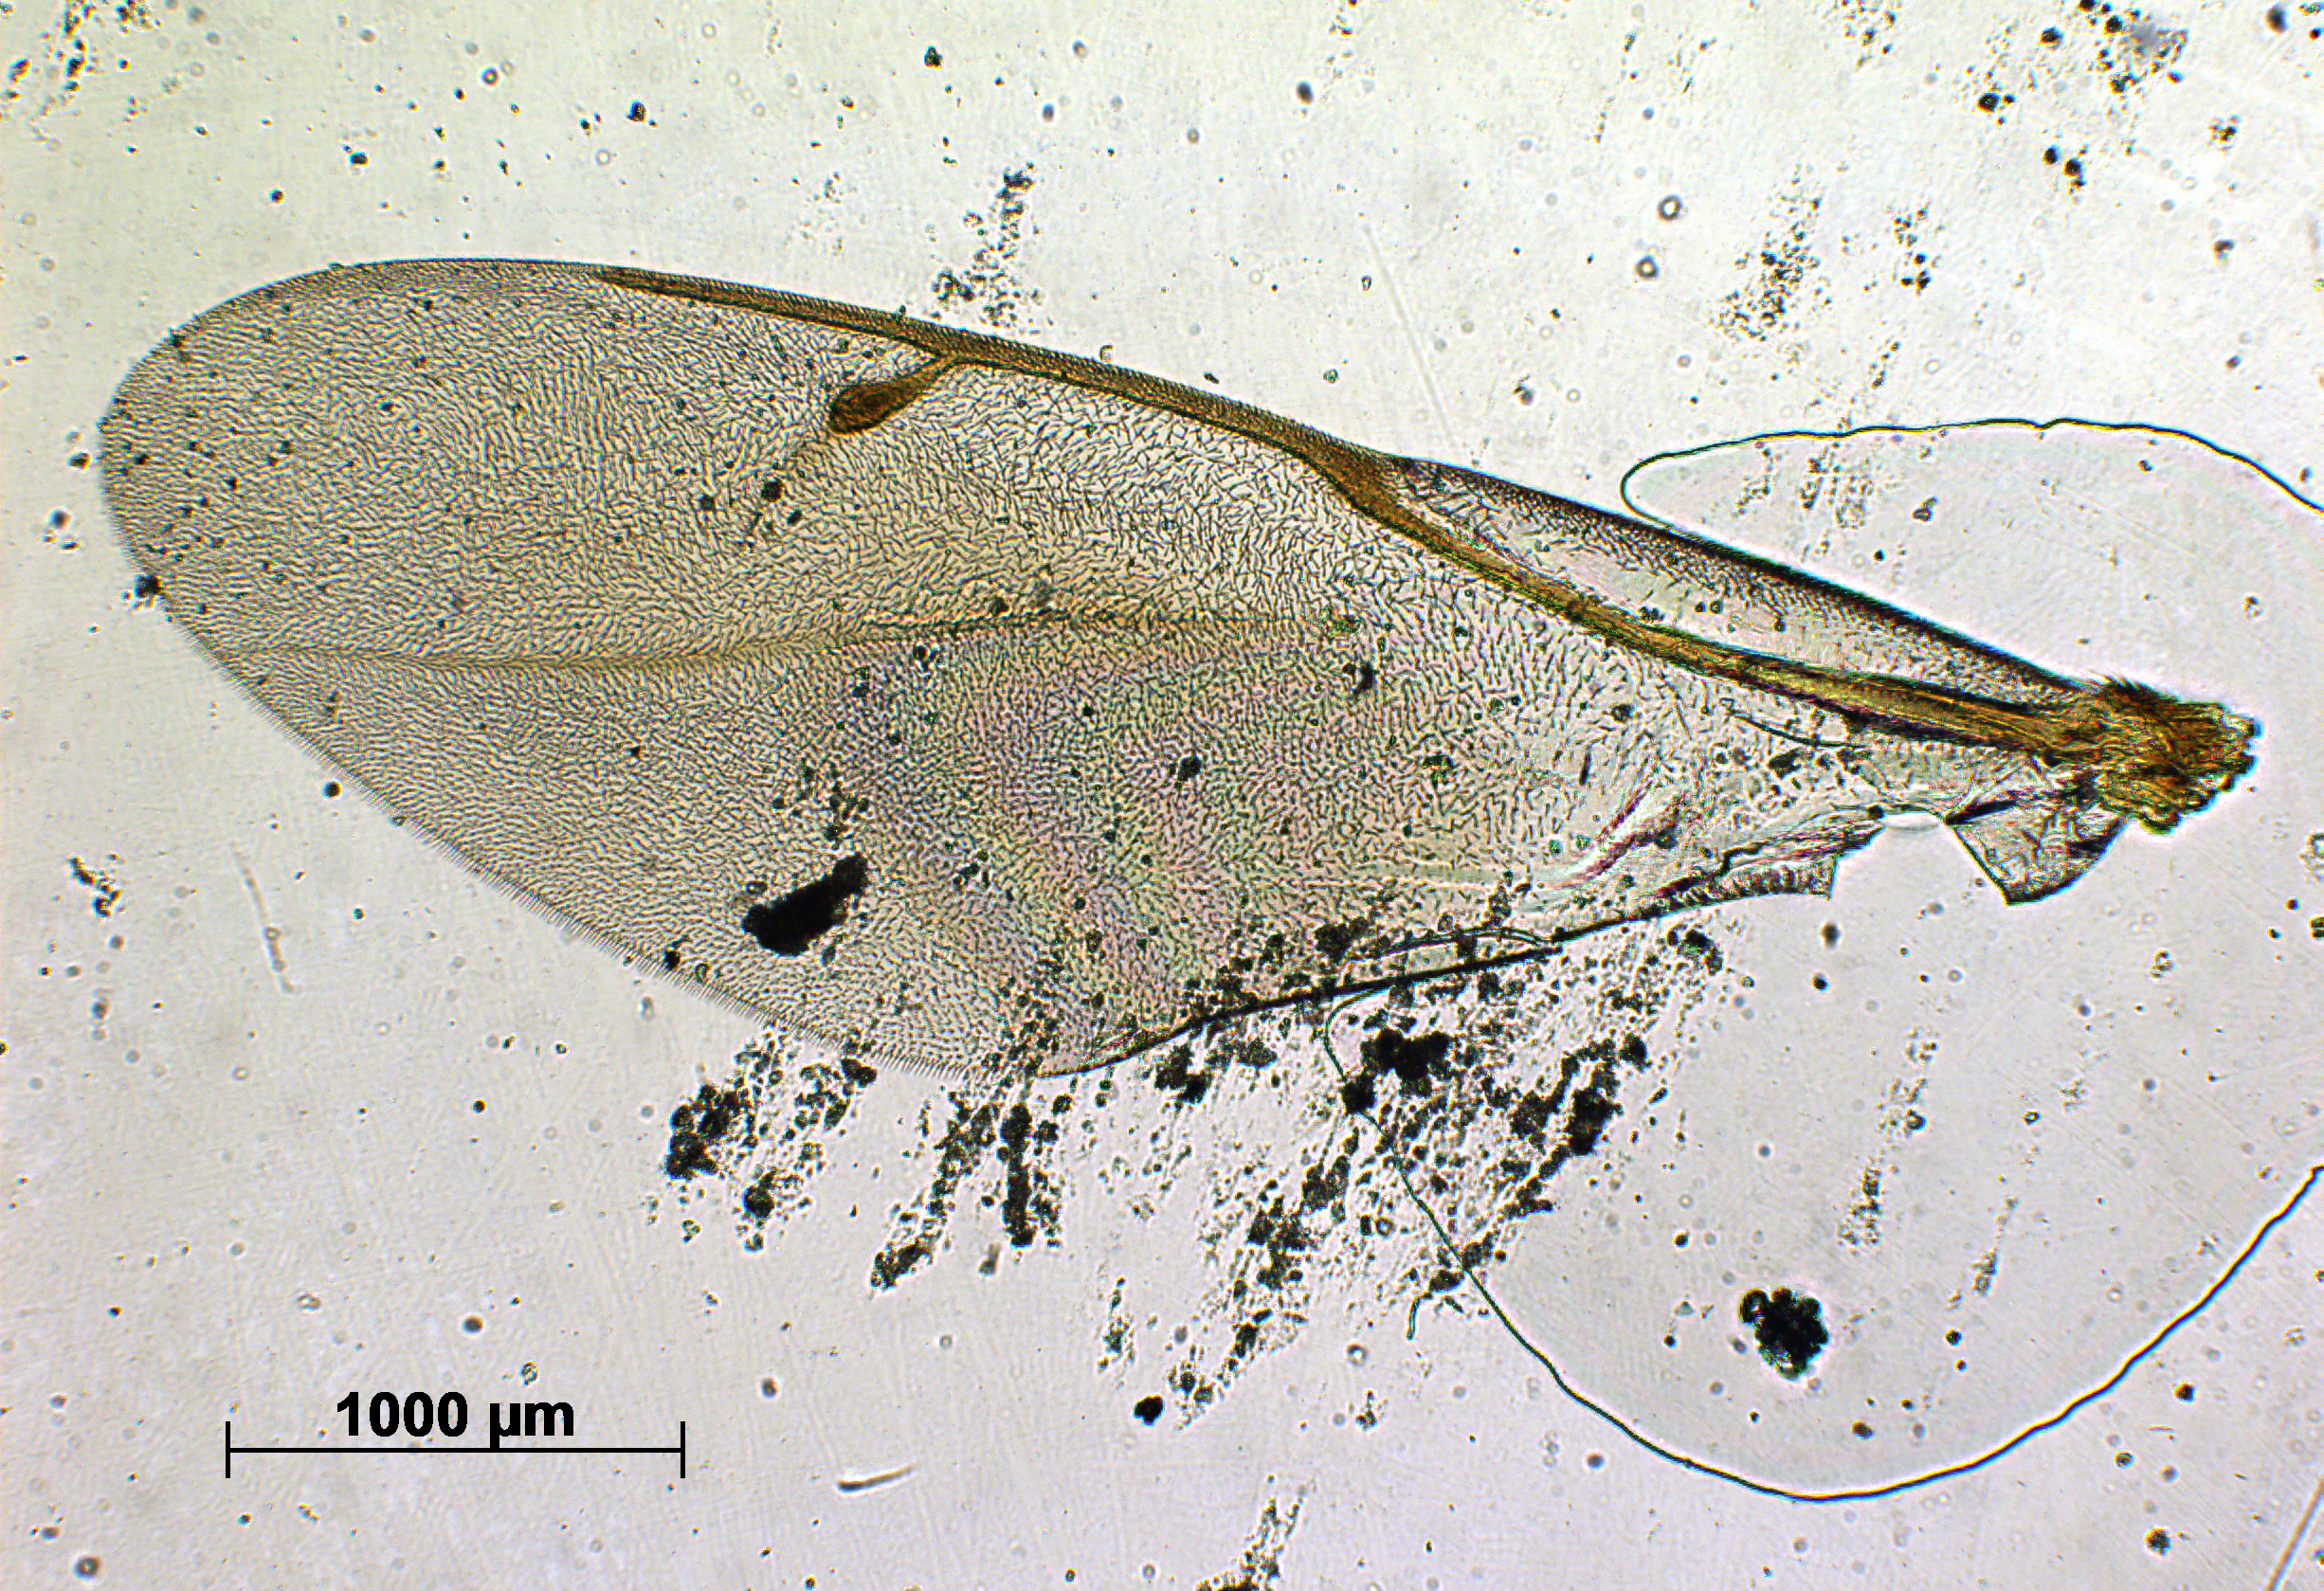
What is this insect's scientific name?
Lycisca ahoma
